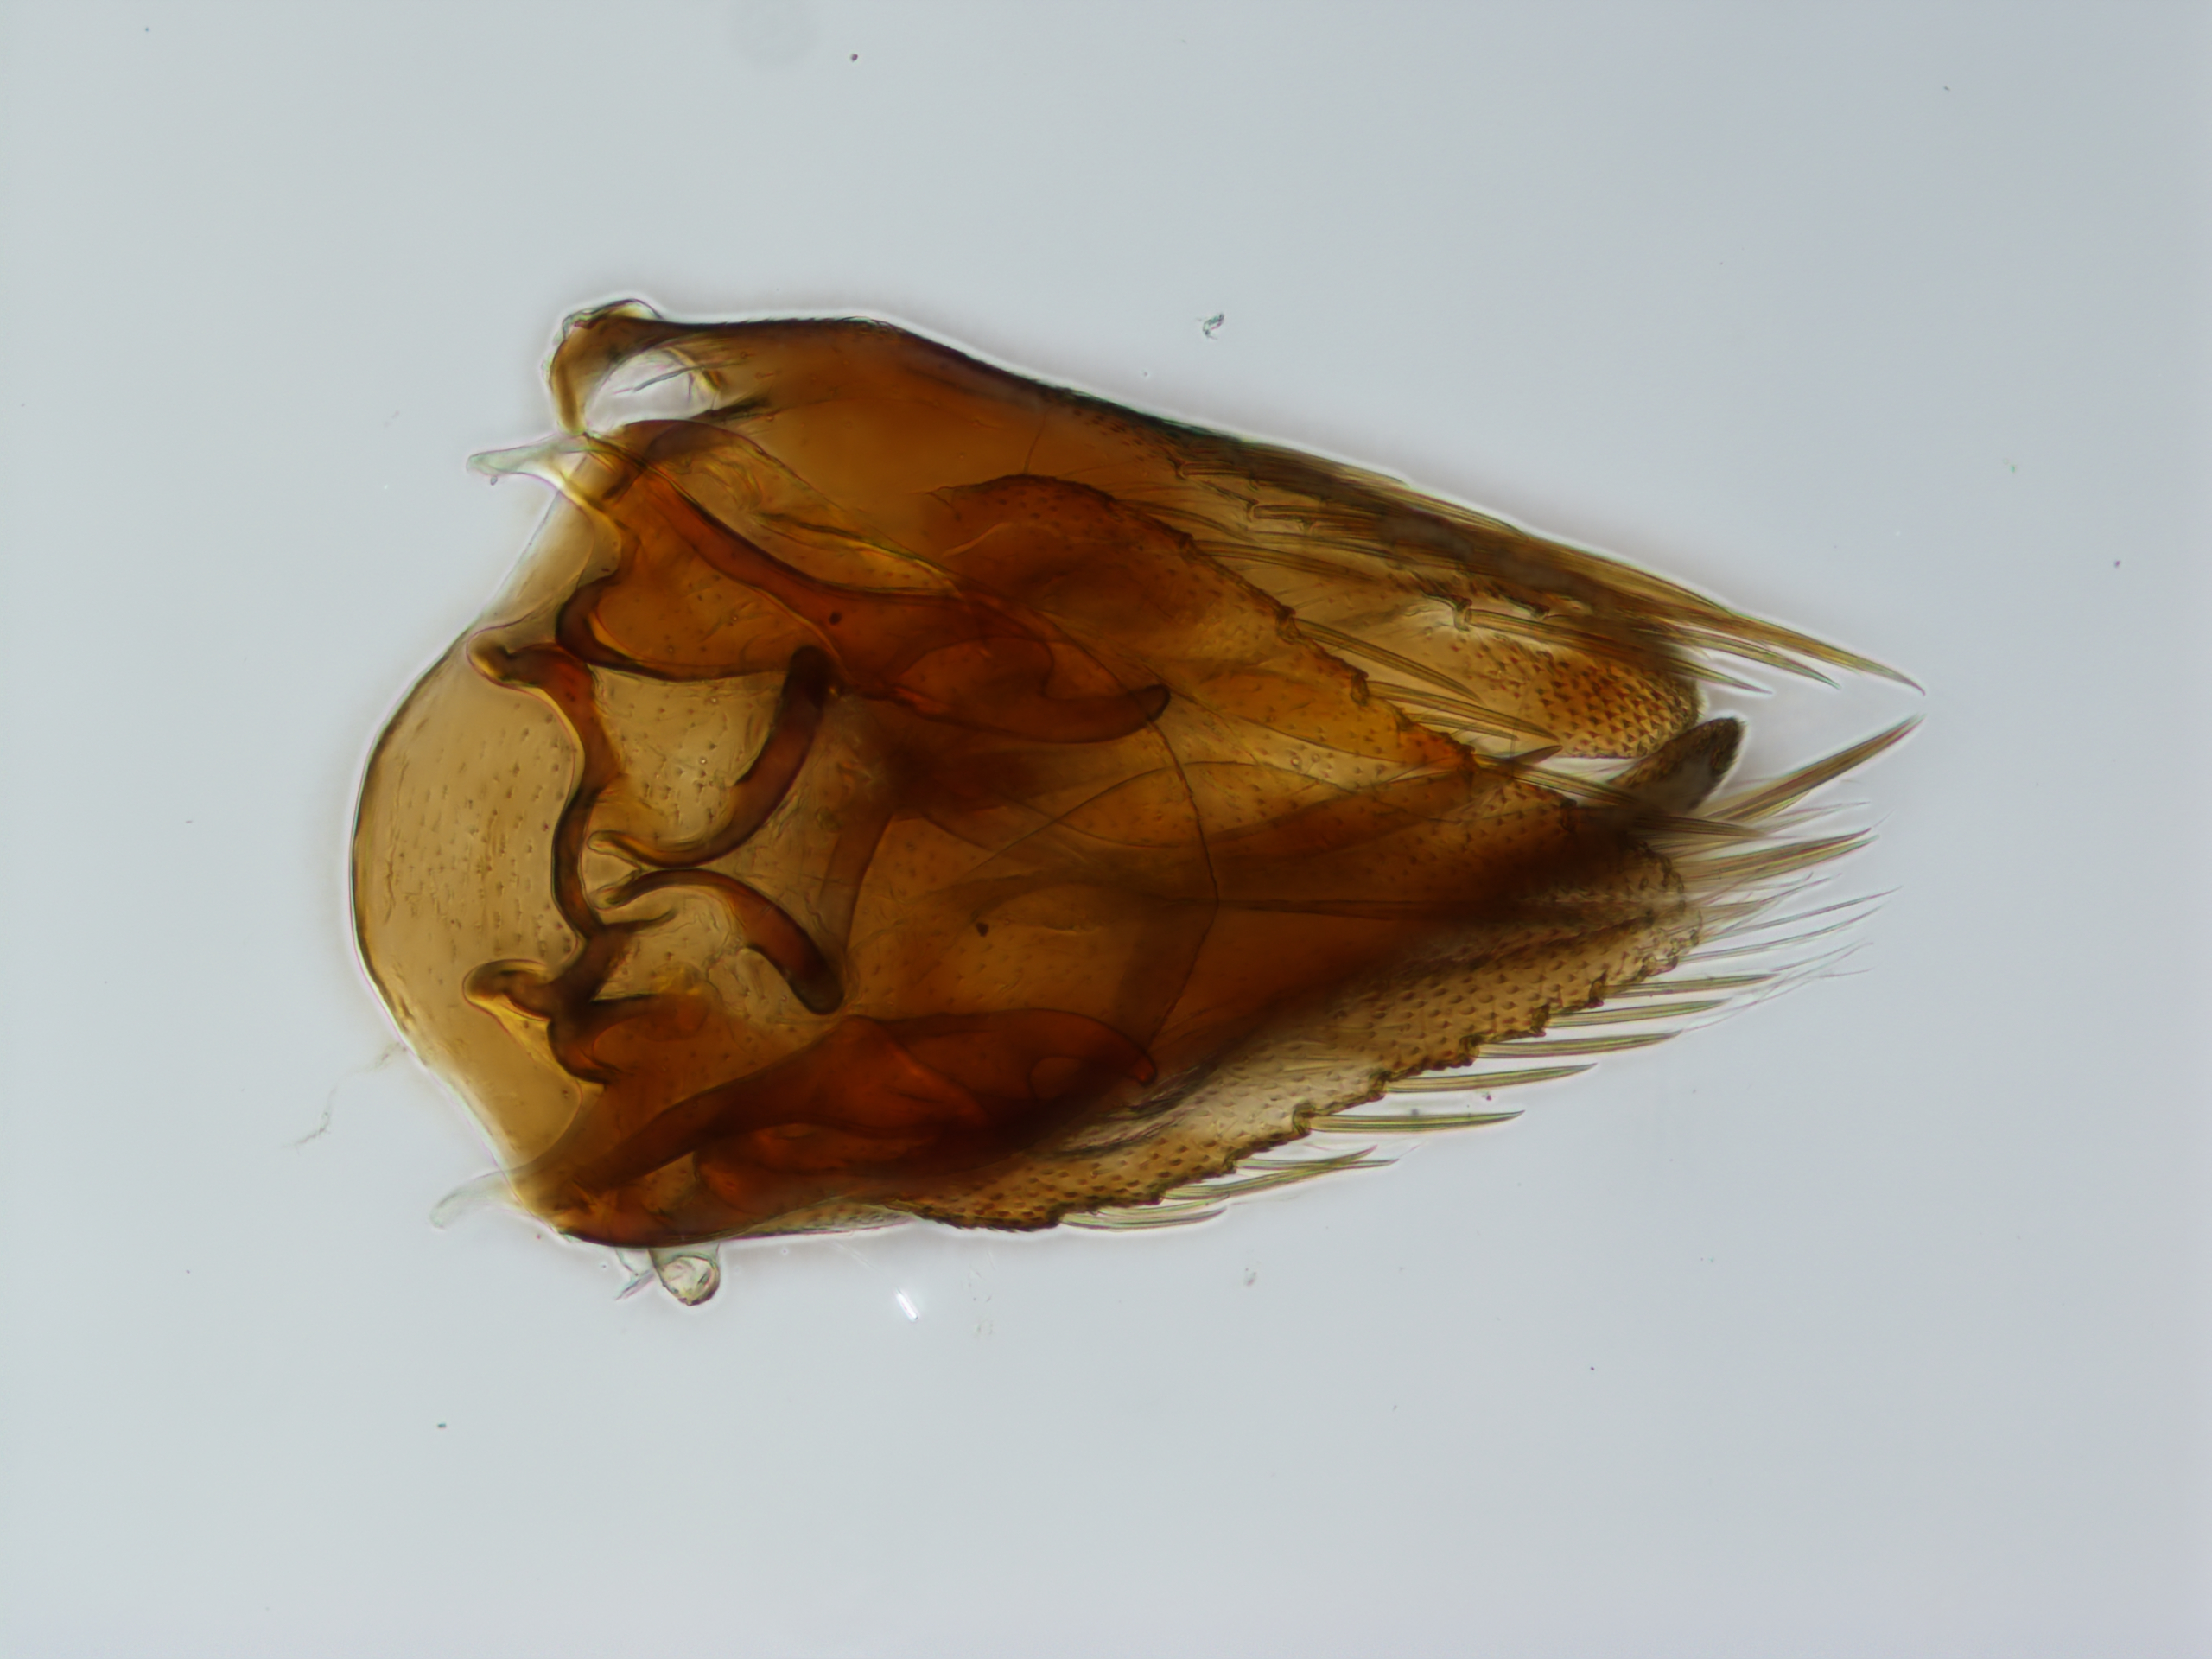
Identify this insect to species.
Scaphytopius meridianus
